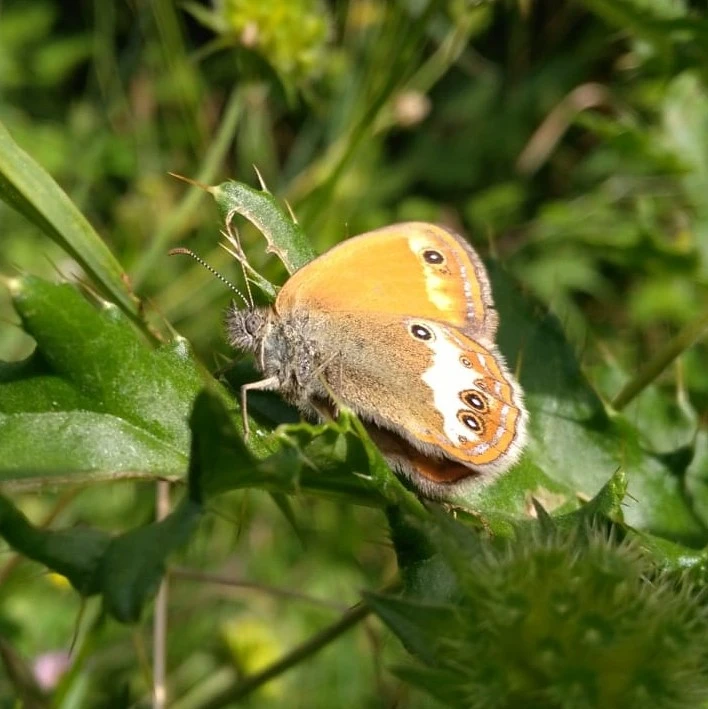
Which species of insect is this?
Coenonympha arcania
